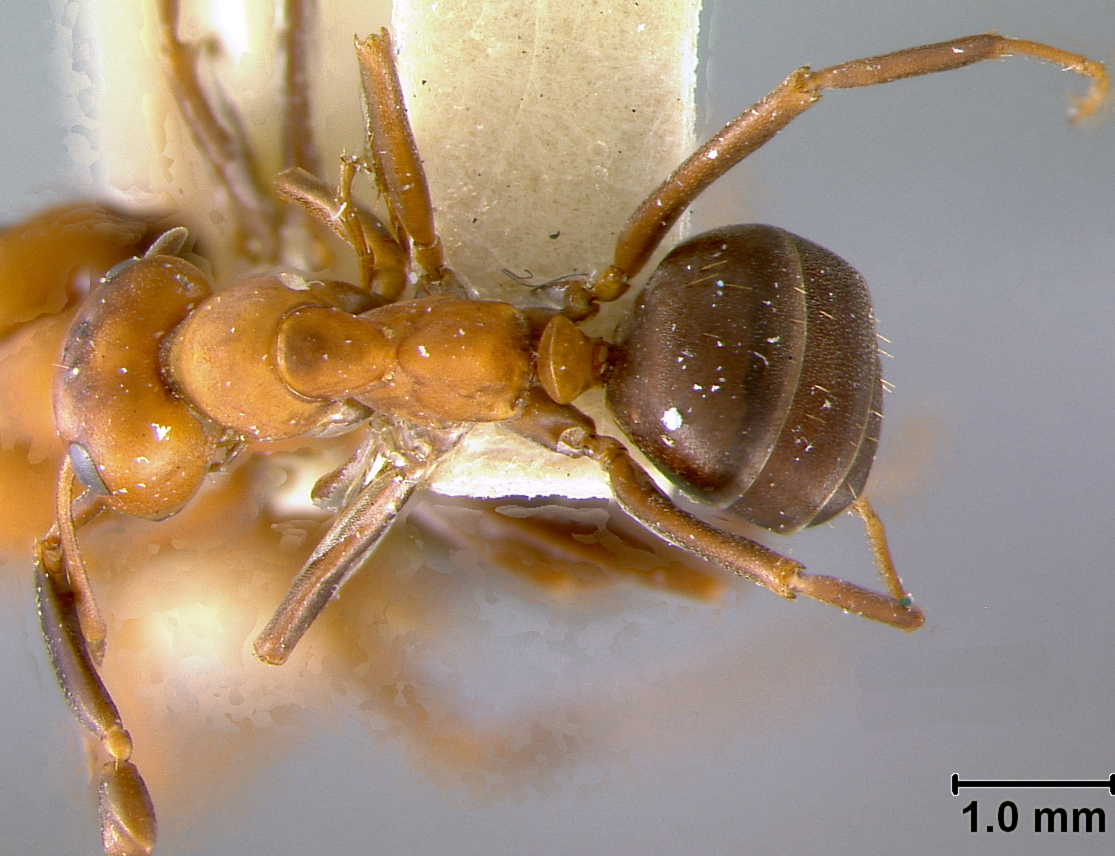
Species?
Formica microgyna
